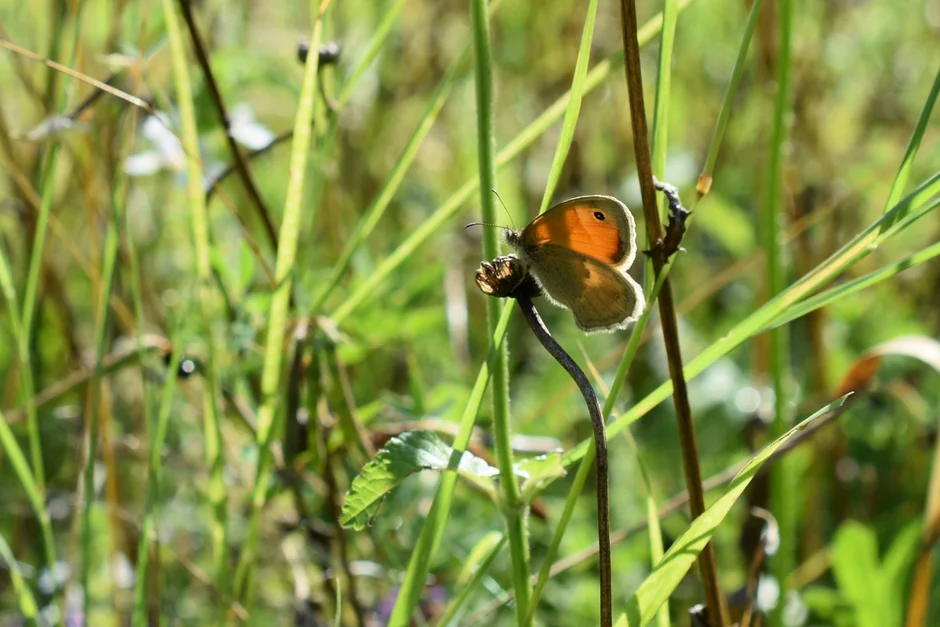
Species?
Coenonympha pamphilus
